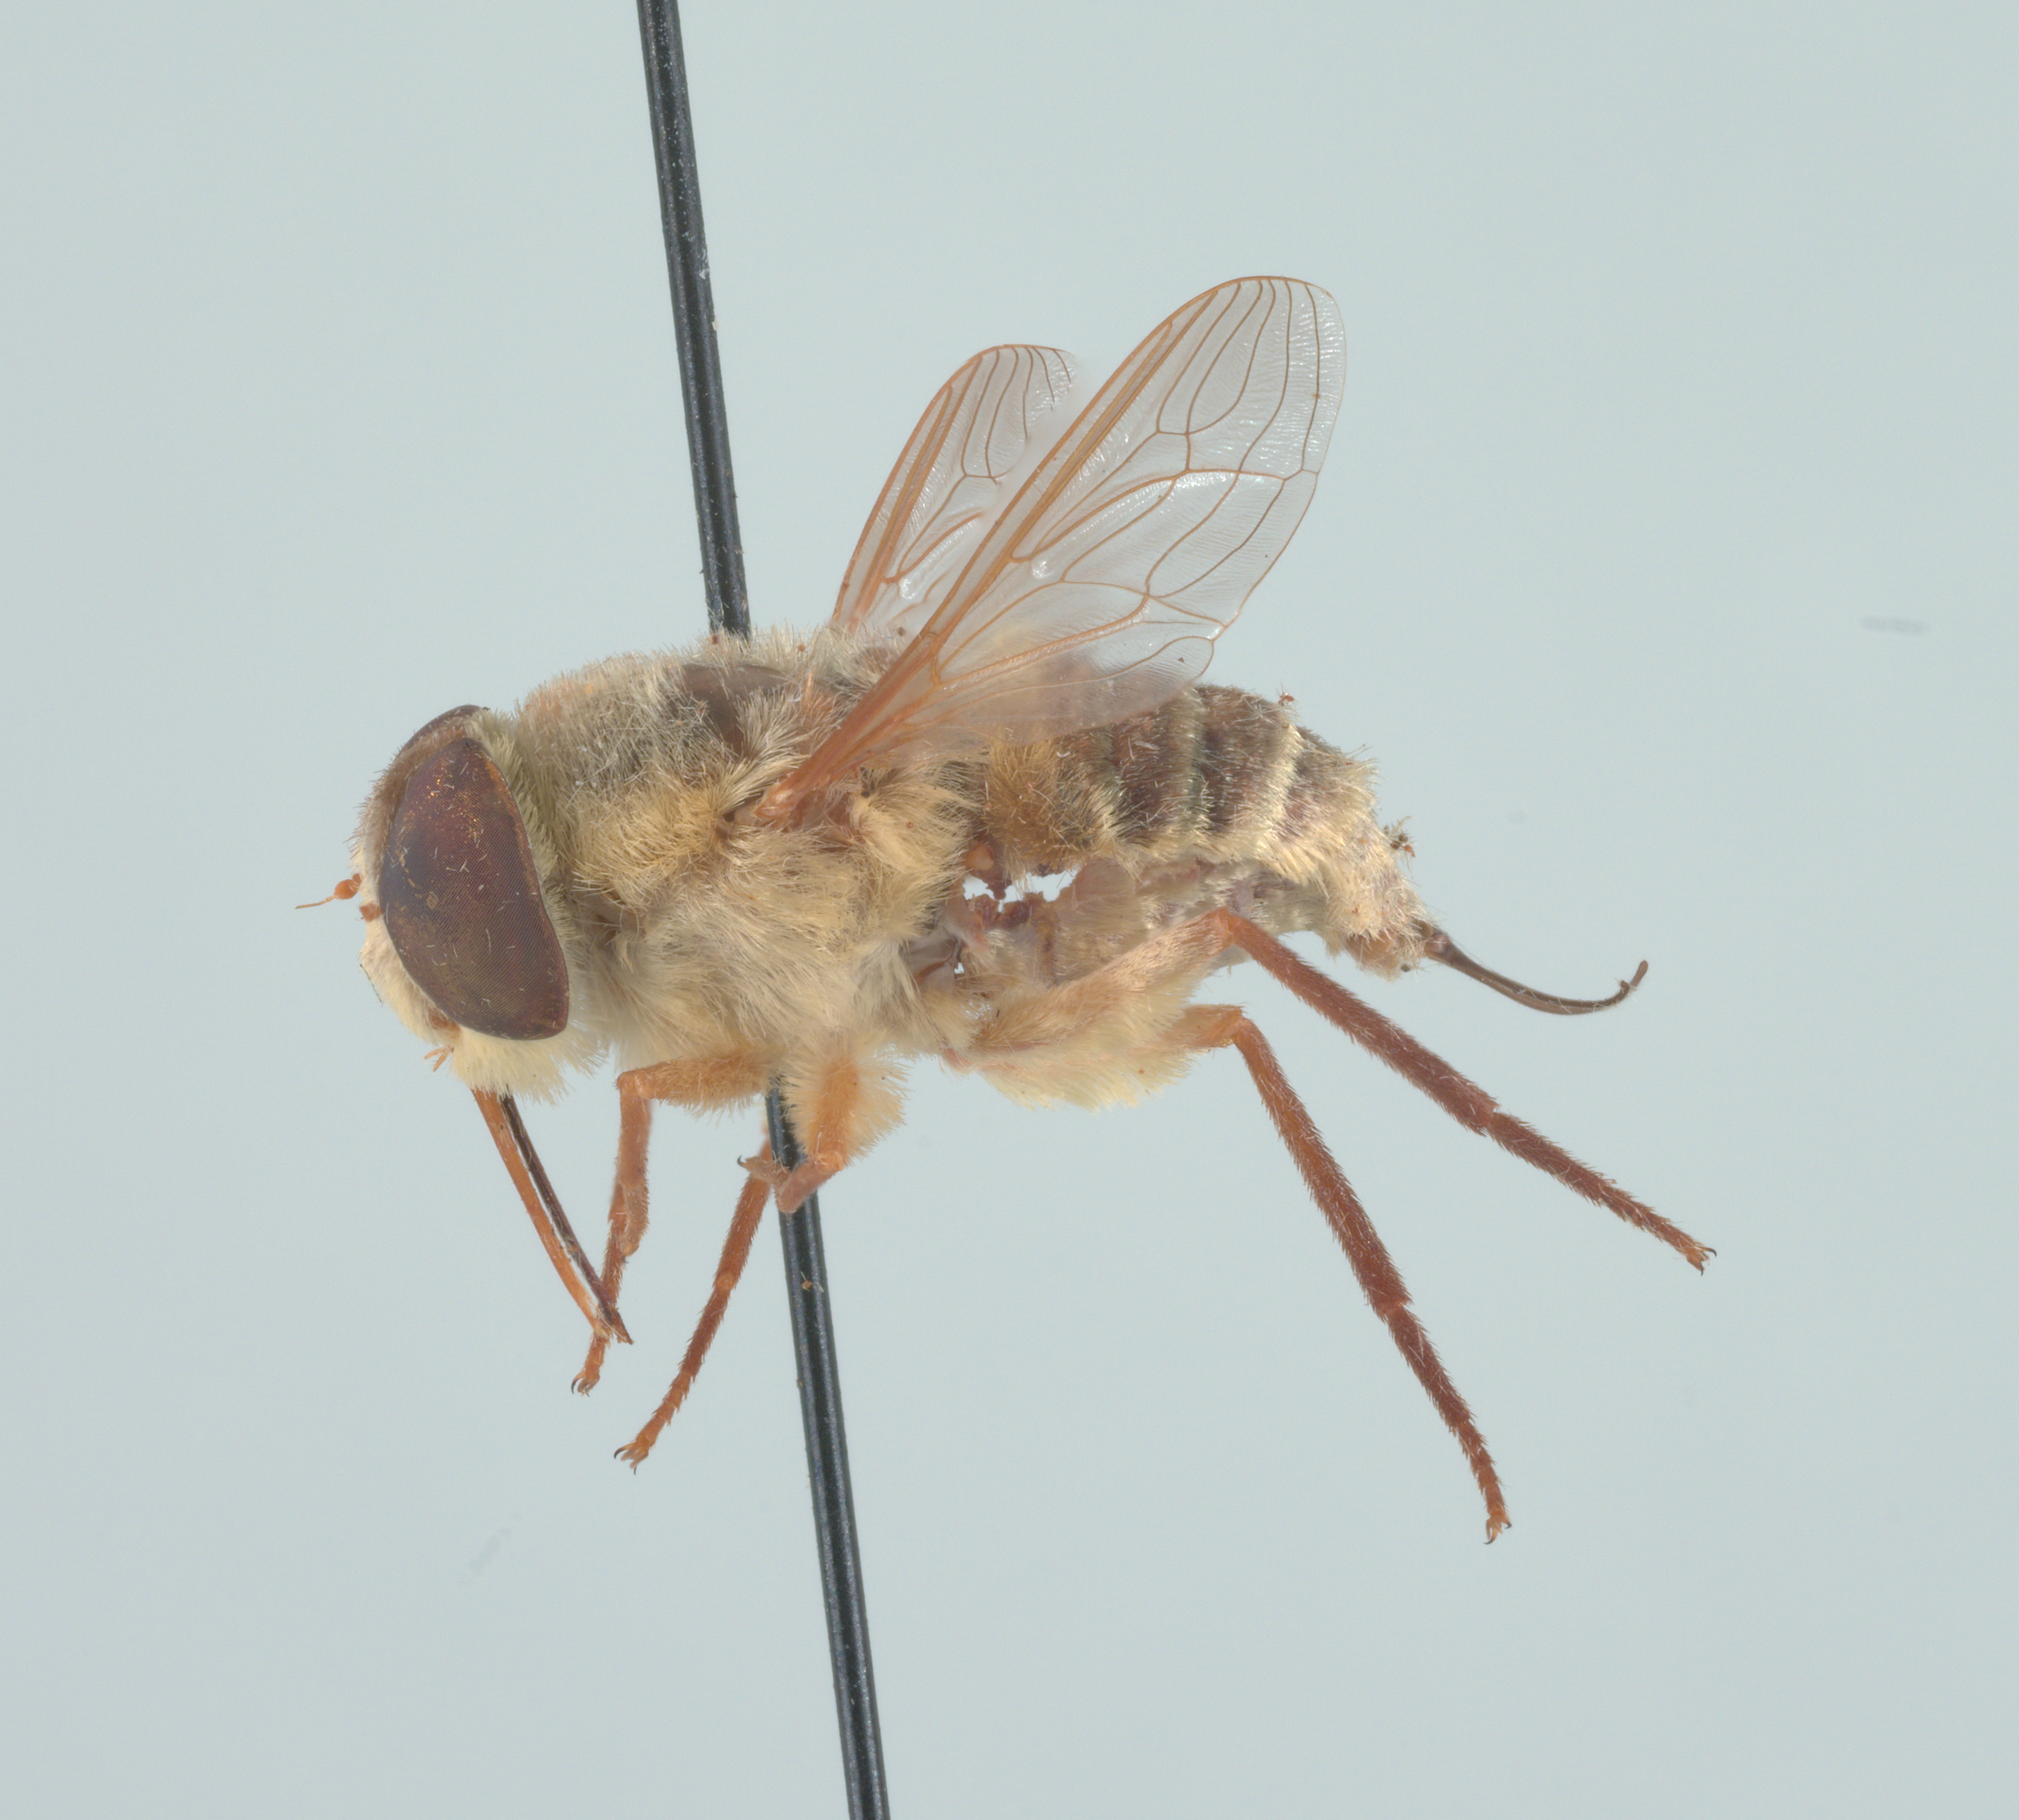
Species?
Neorhynchocephalus volaticus
